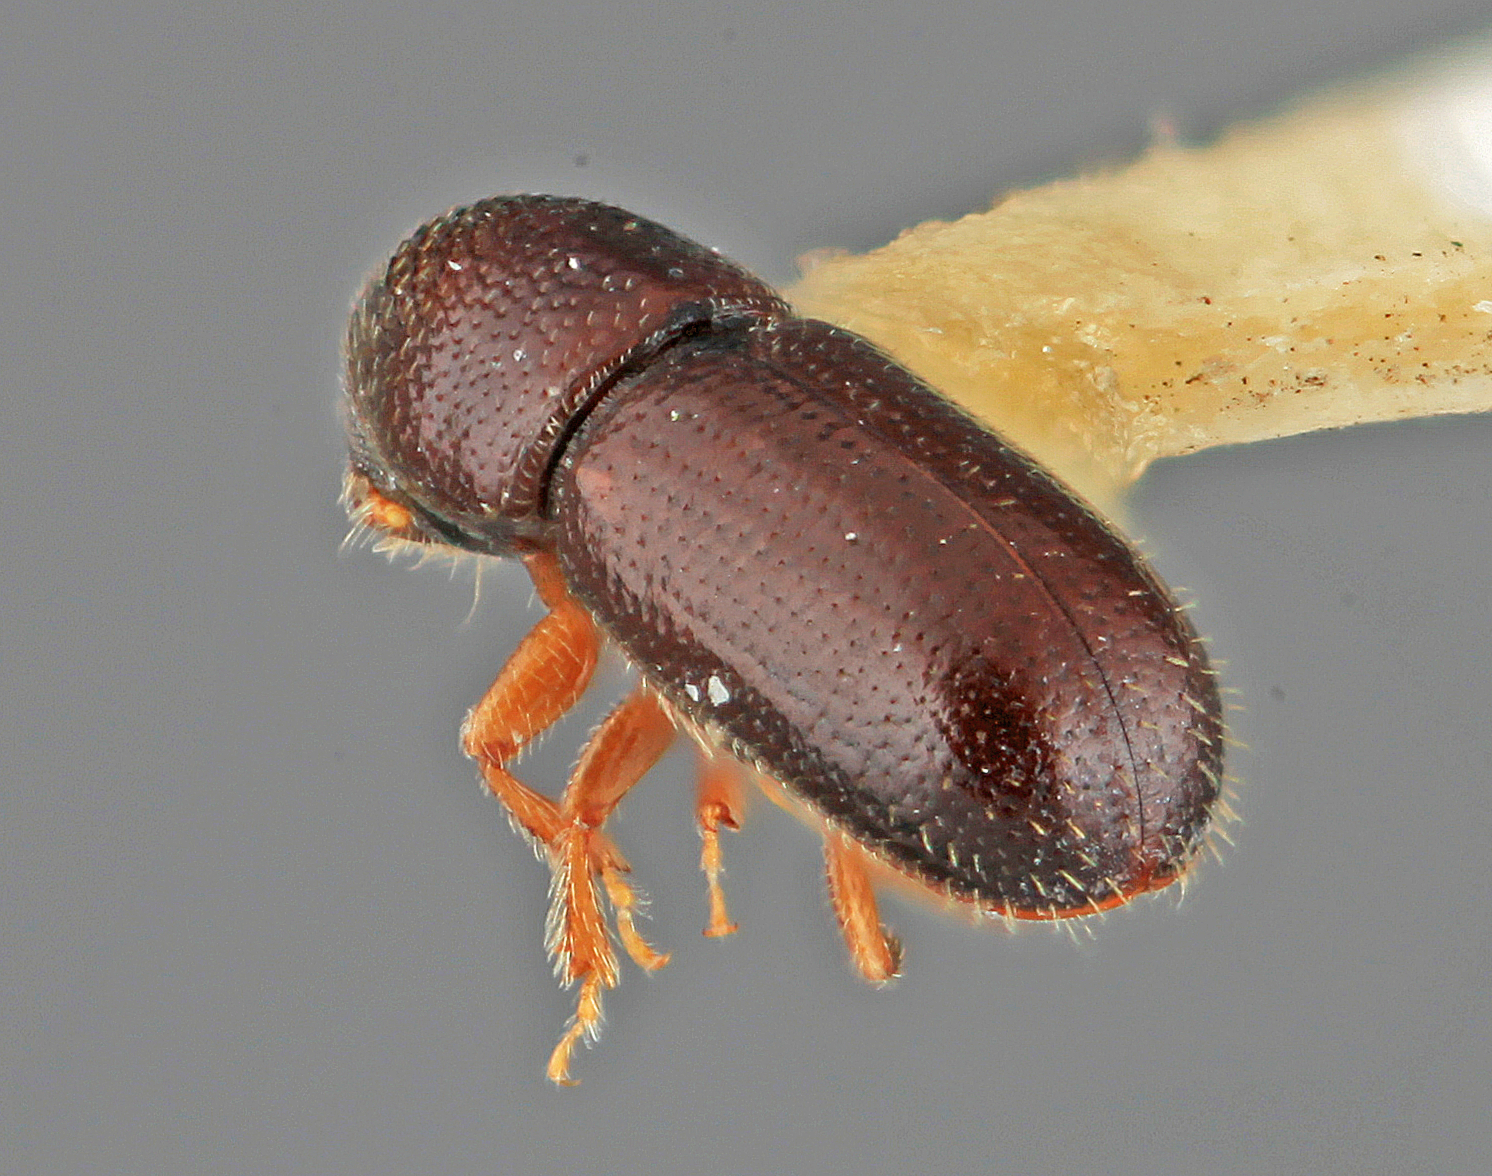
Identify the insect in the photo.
Araptus consobrinus
